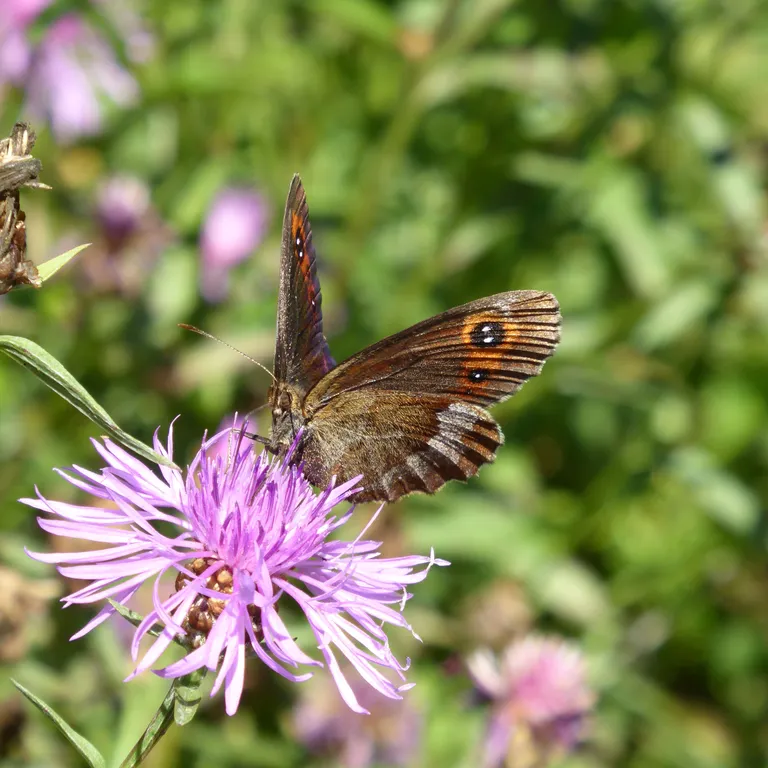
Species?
Erebia aethiops
